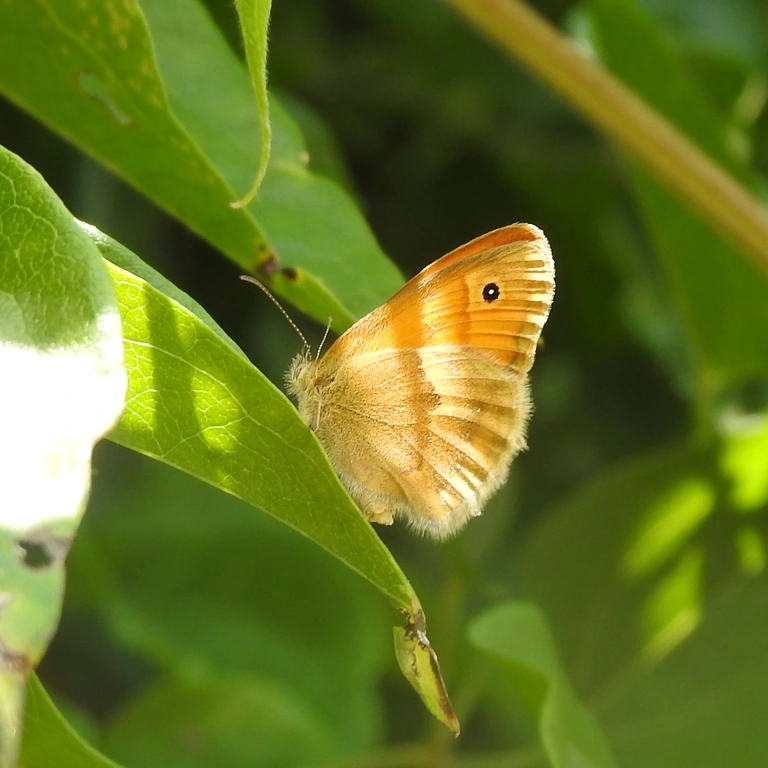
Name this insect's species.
Coenonympha pamphilus
